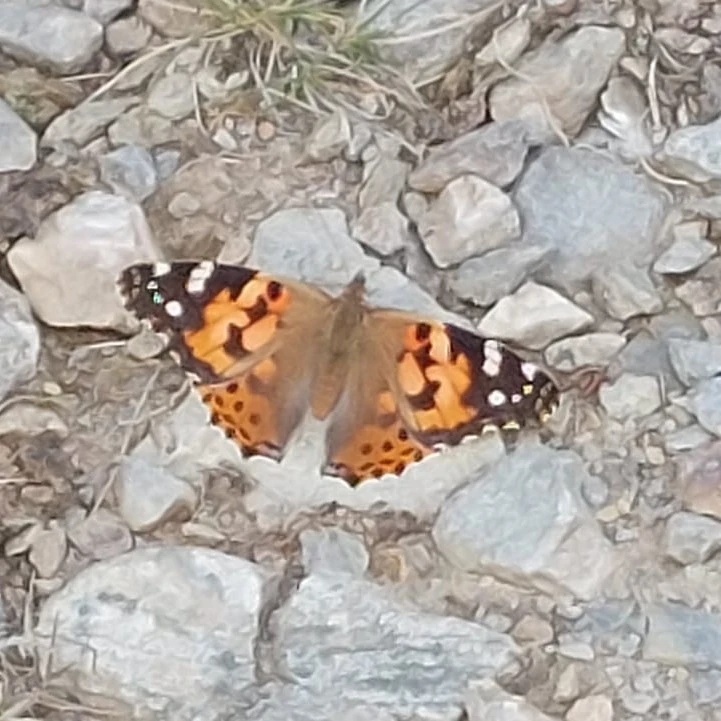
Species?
Vanessa cardui
